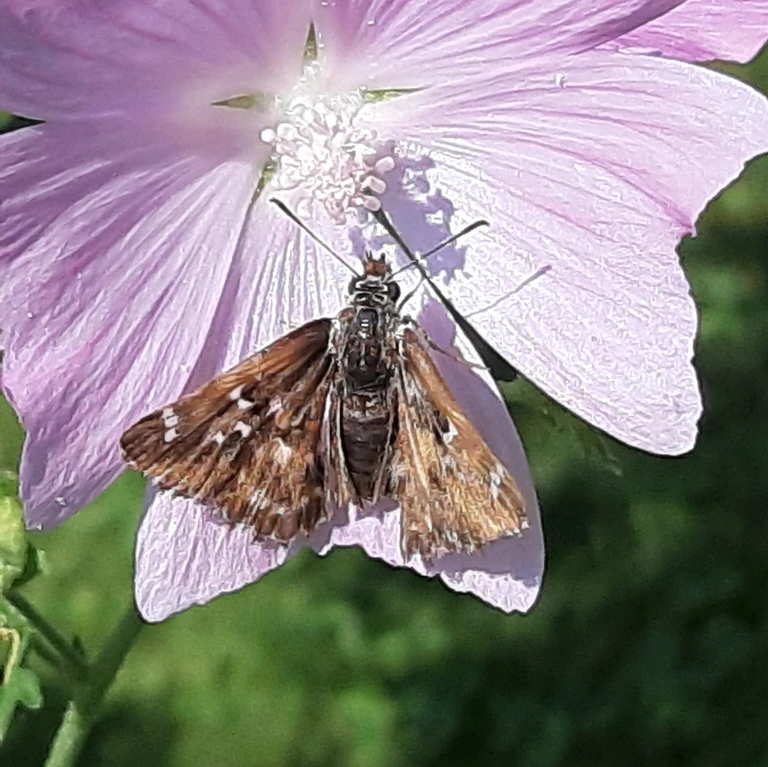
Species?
Carcharodus alceae
